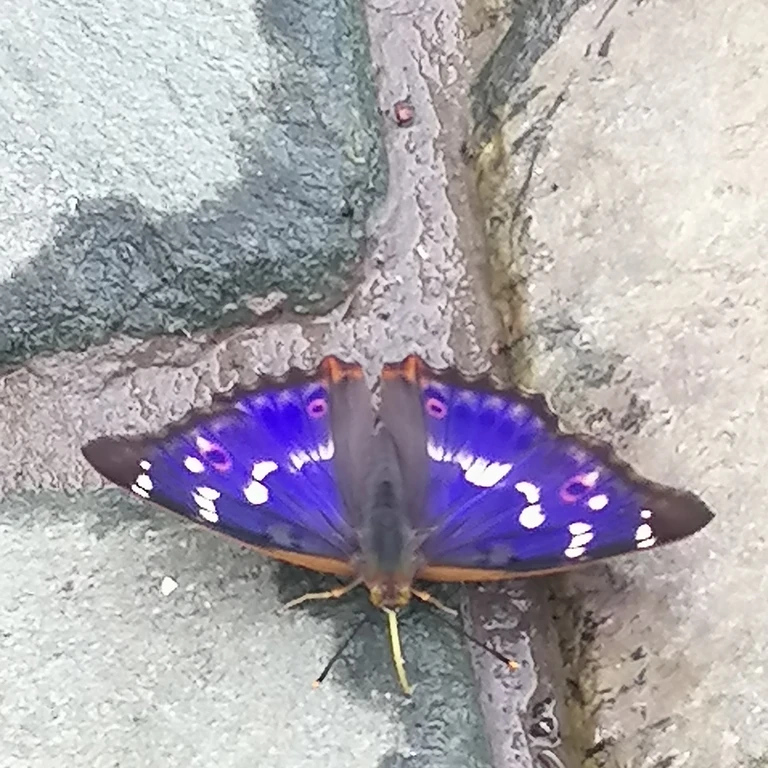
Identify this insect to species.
Apatura ilia
